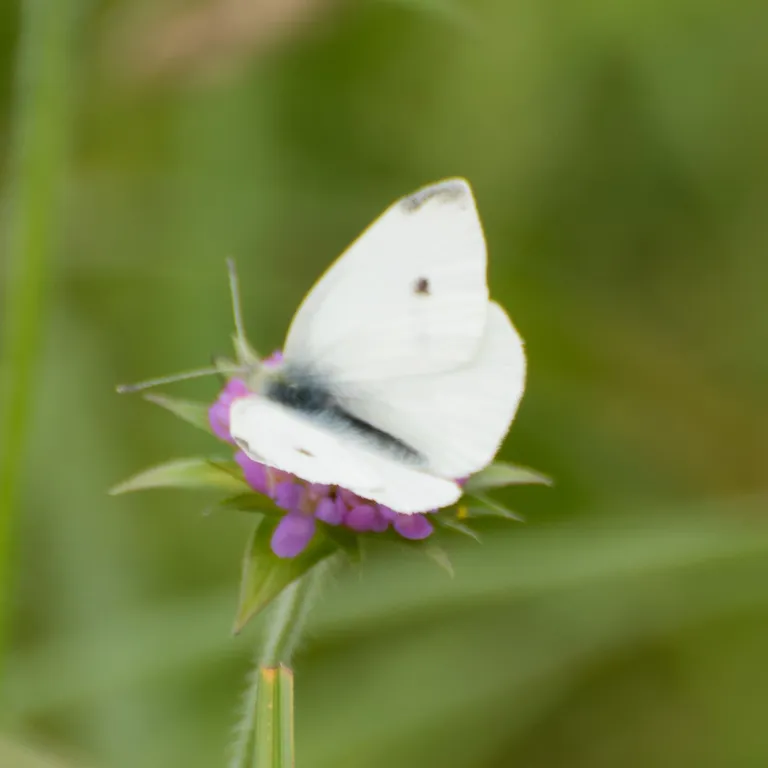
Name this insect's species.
Pieris rapae
